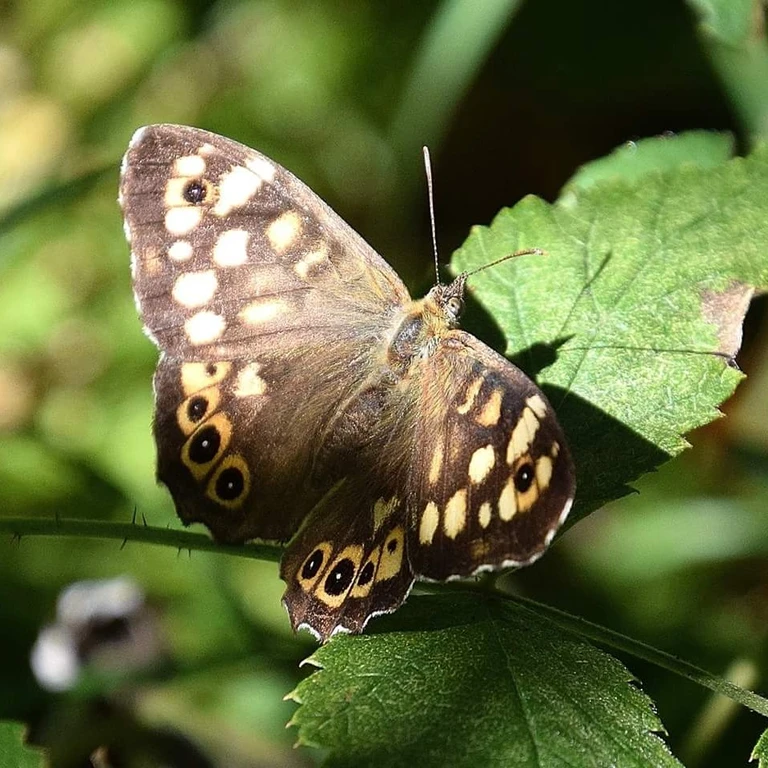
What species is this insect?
Pararge aegeria
